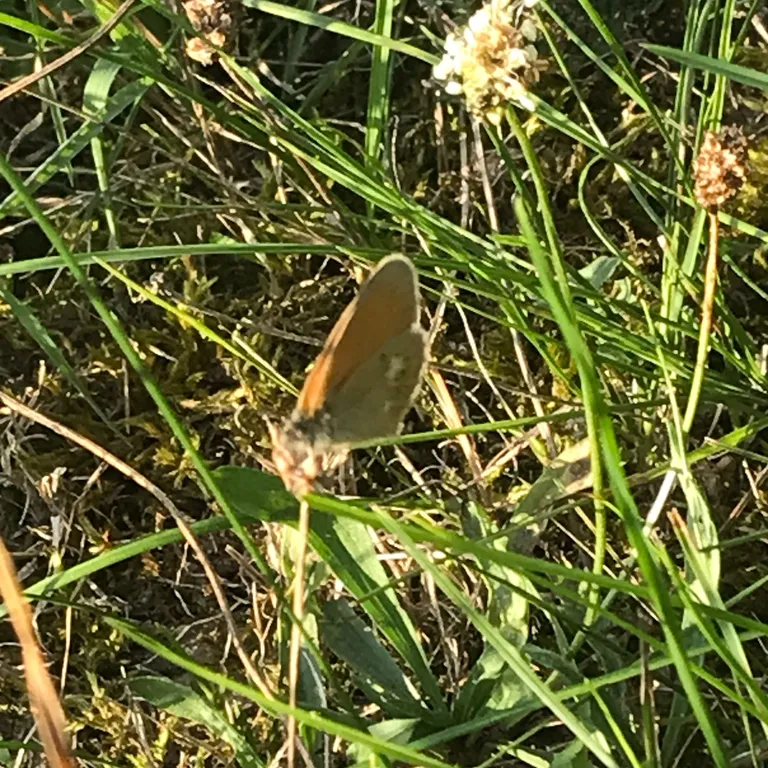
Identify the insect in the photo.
Coenonympha glycerion (also Coenonympha iphis)
